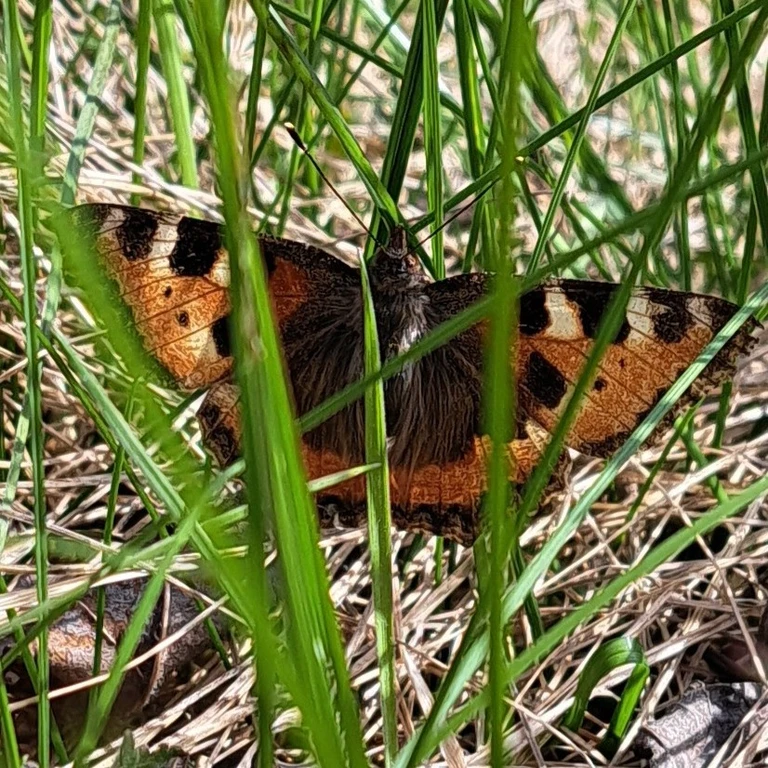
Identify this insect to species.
Aglais urticae
